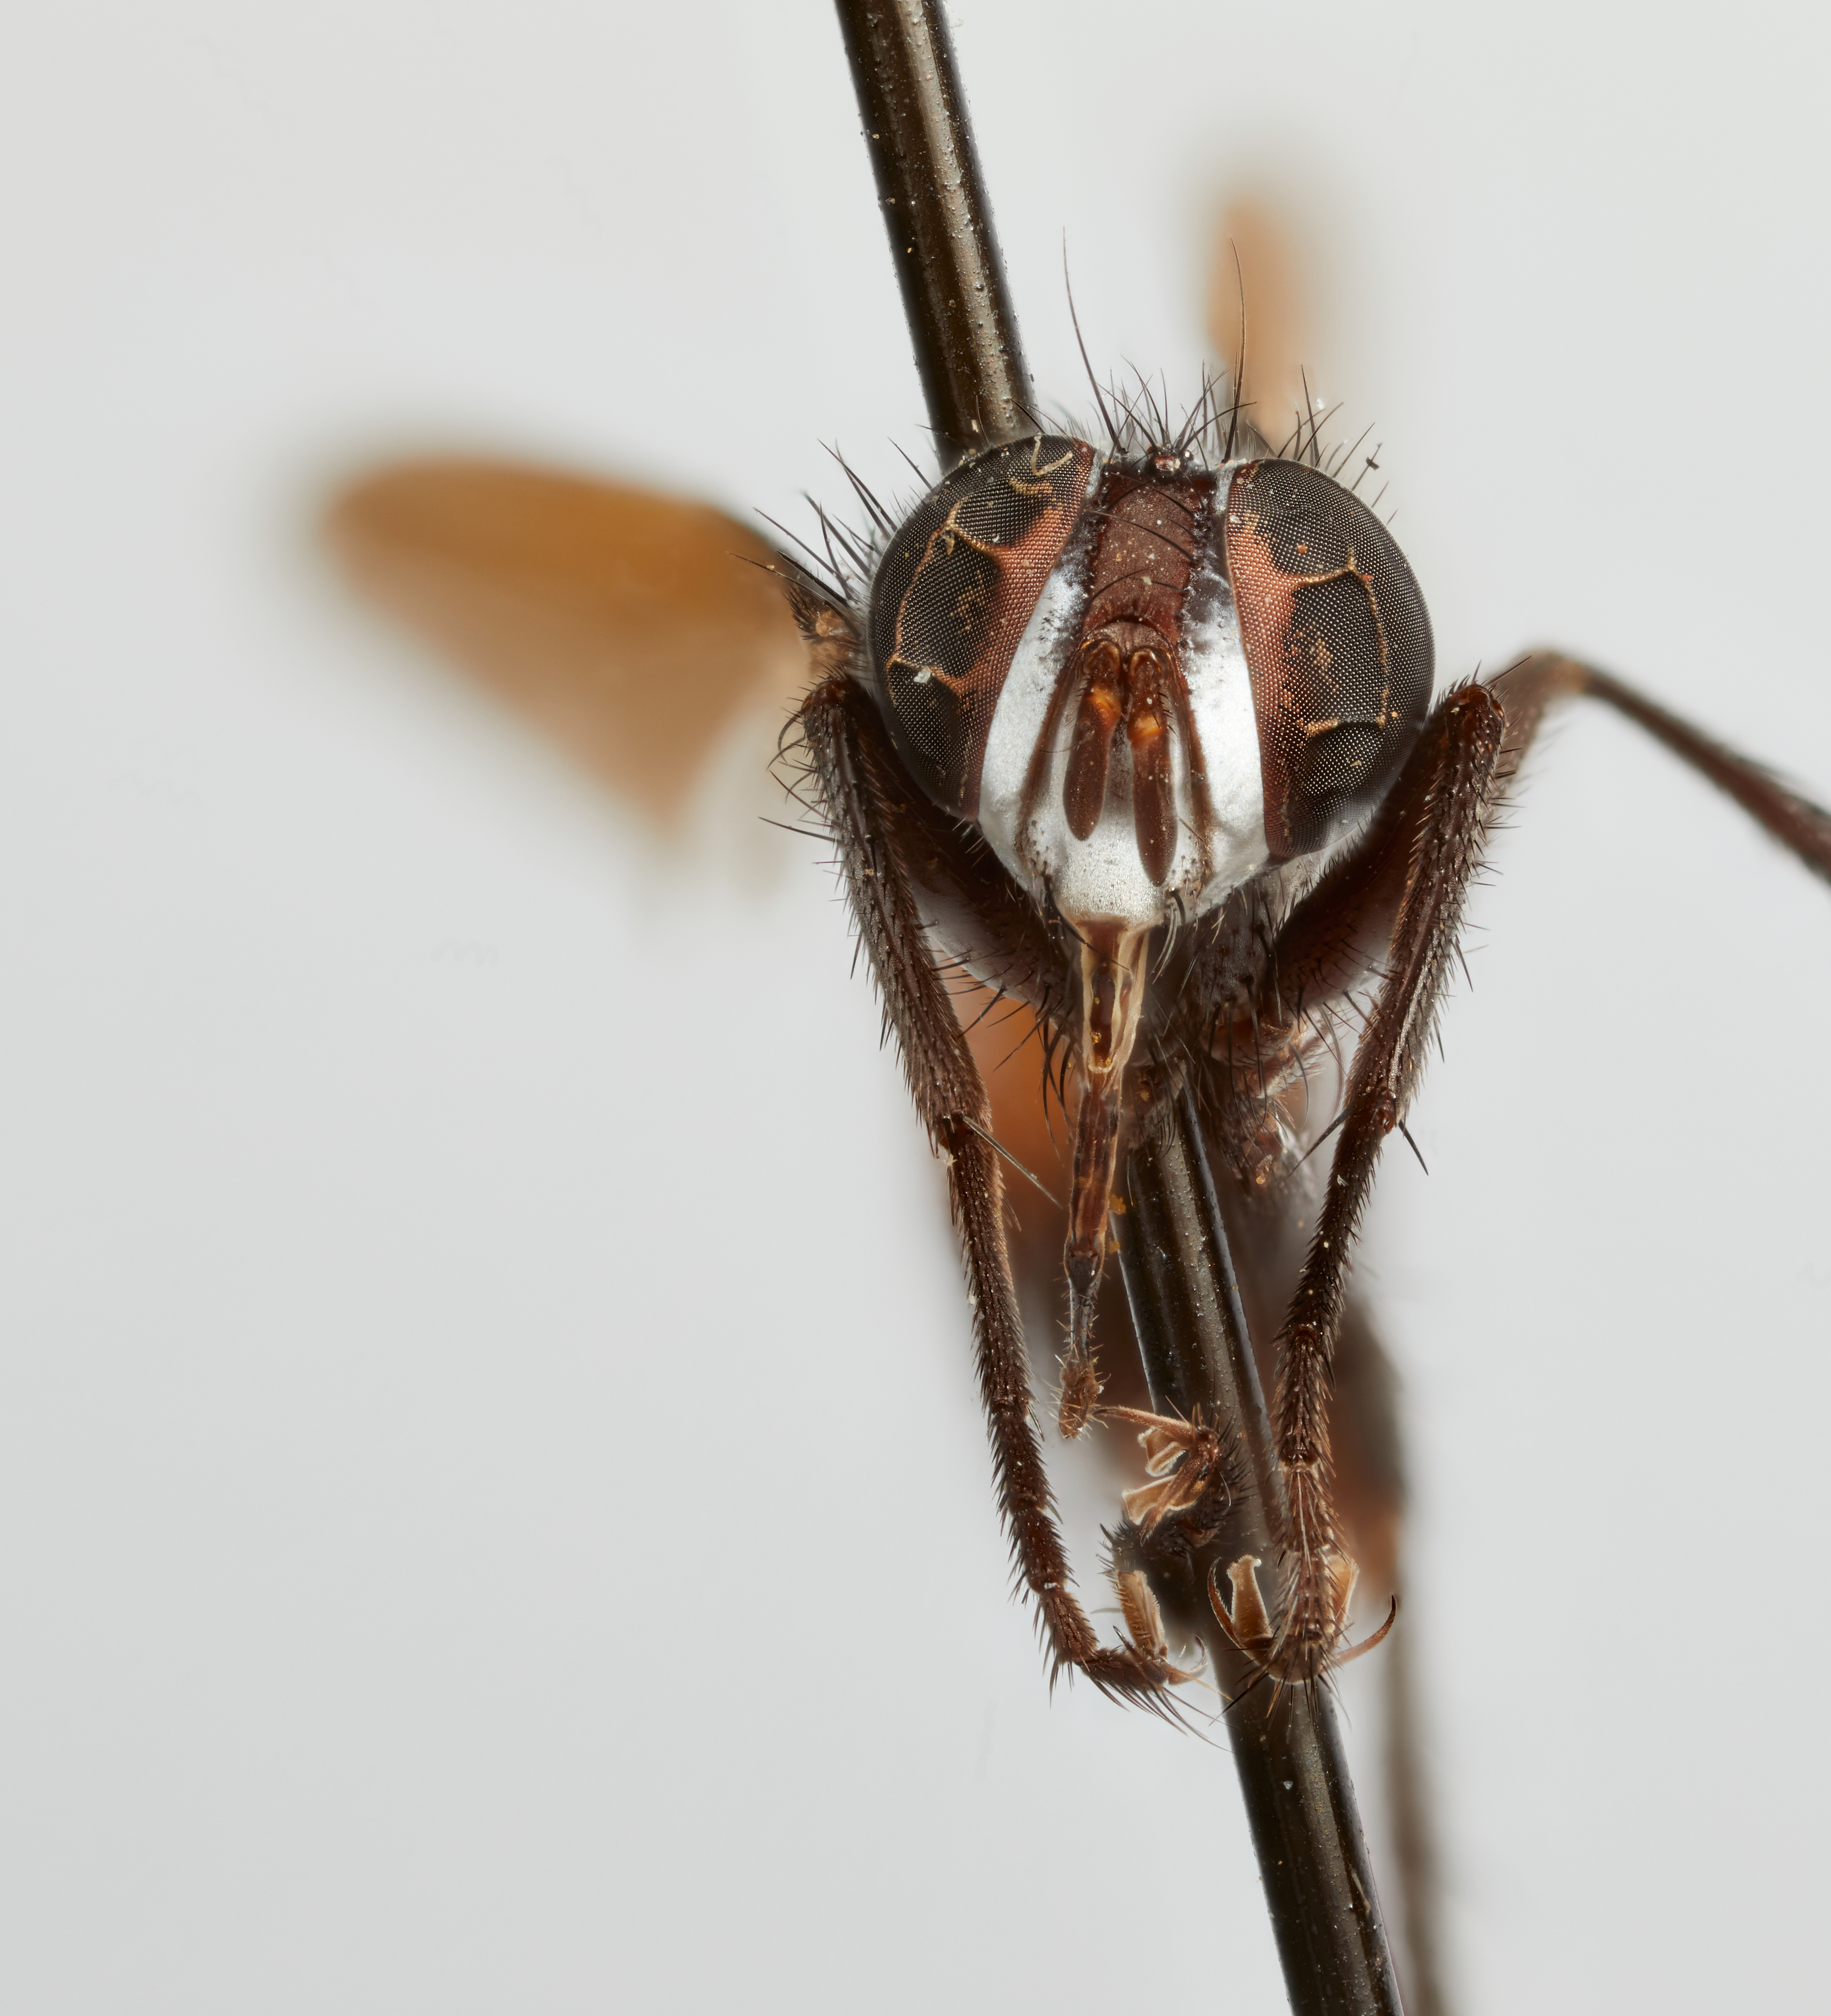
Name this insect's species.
Cylindromyia armata
